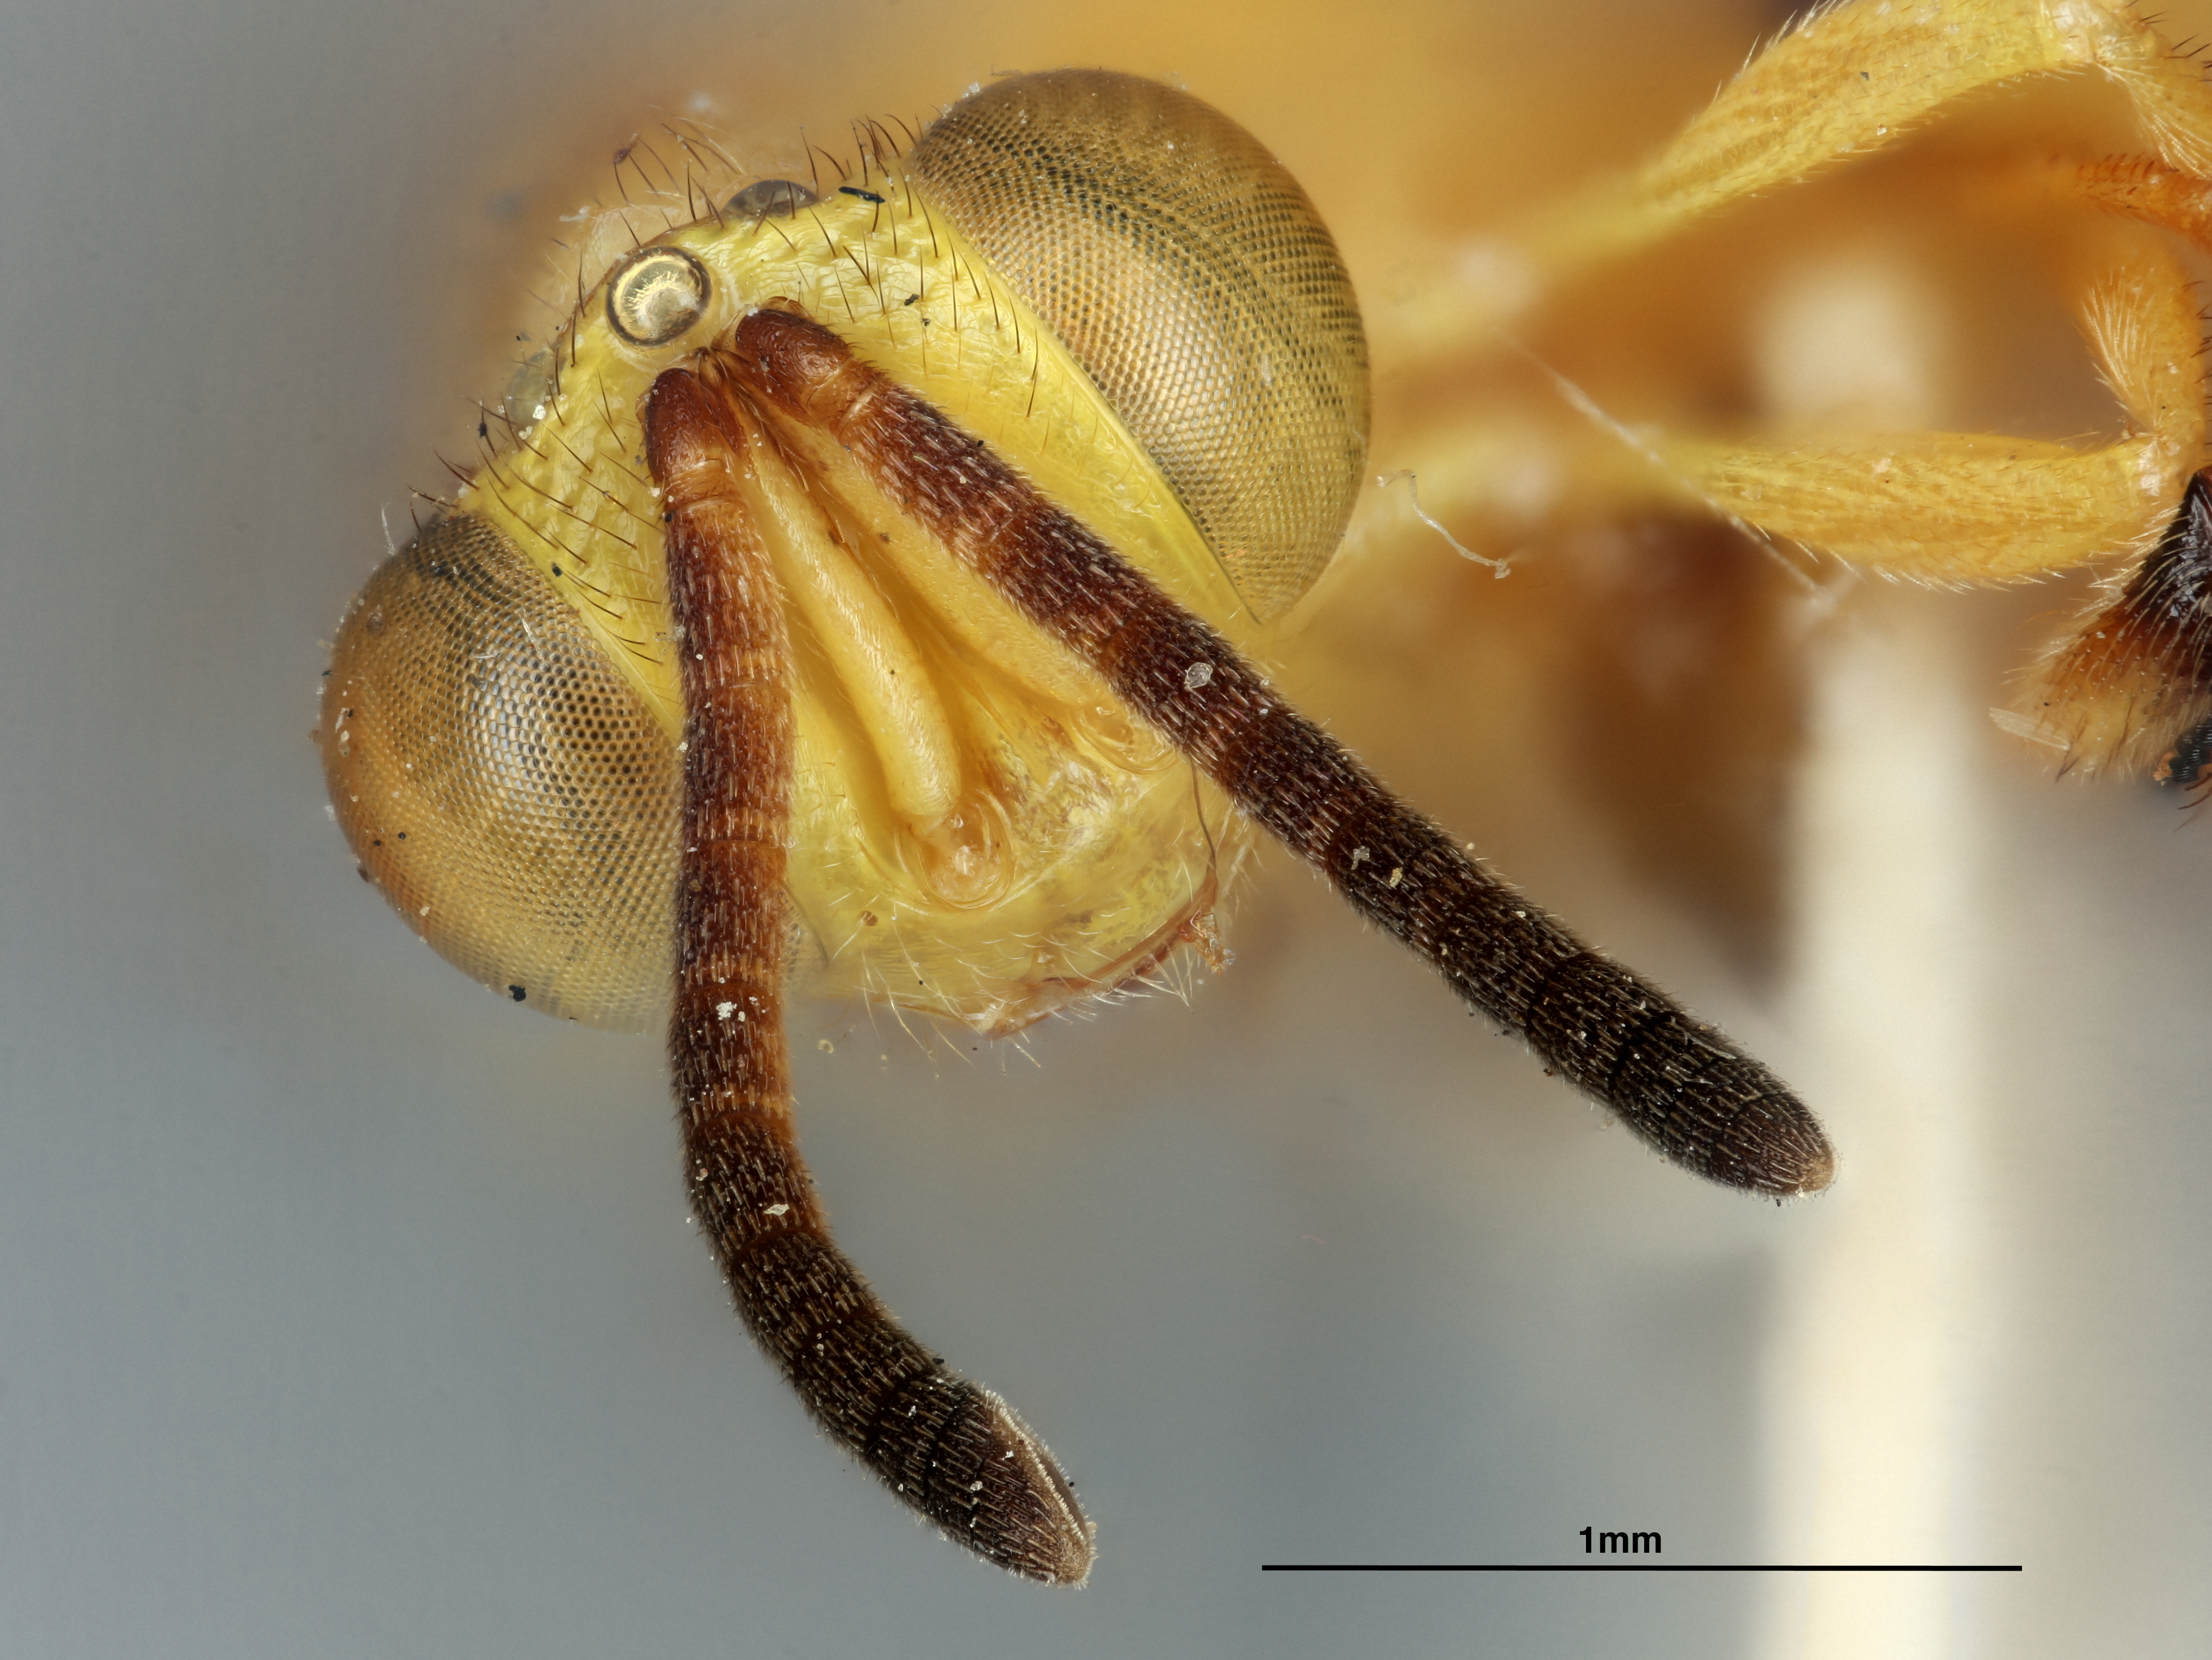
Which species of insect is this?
Spilochalcis unilineata
